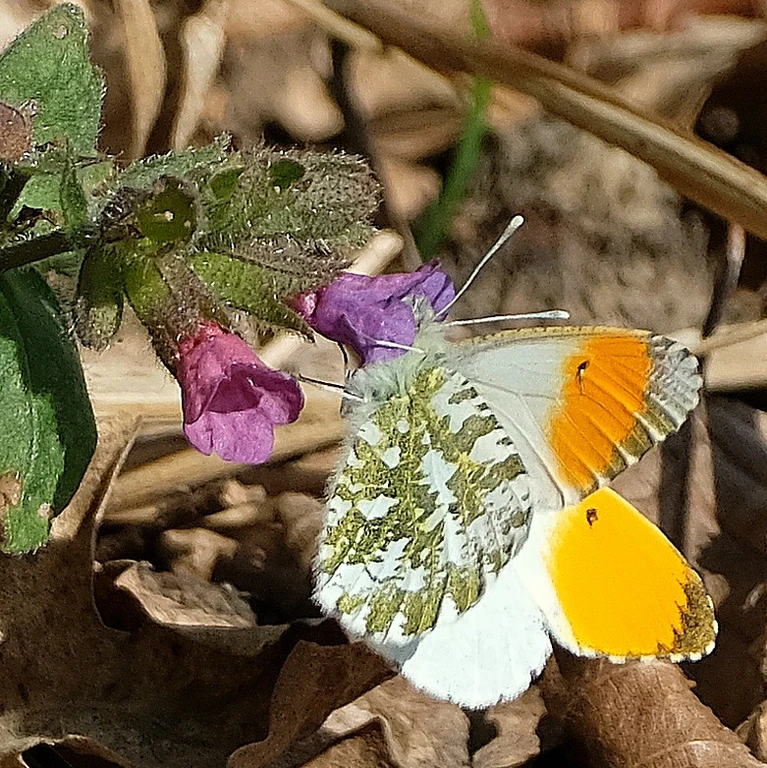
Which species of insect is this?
Anthocharis cardamines
